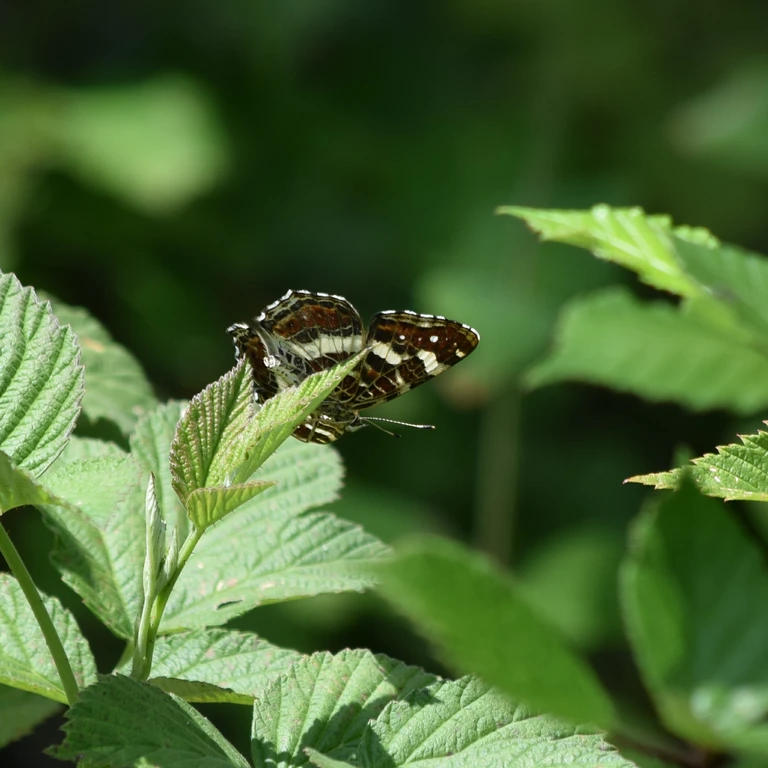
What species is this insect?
Araschnia levana
